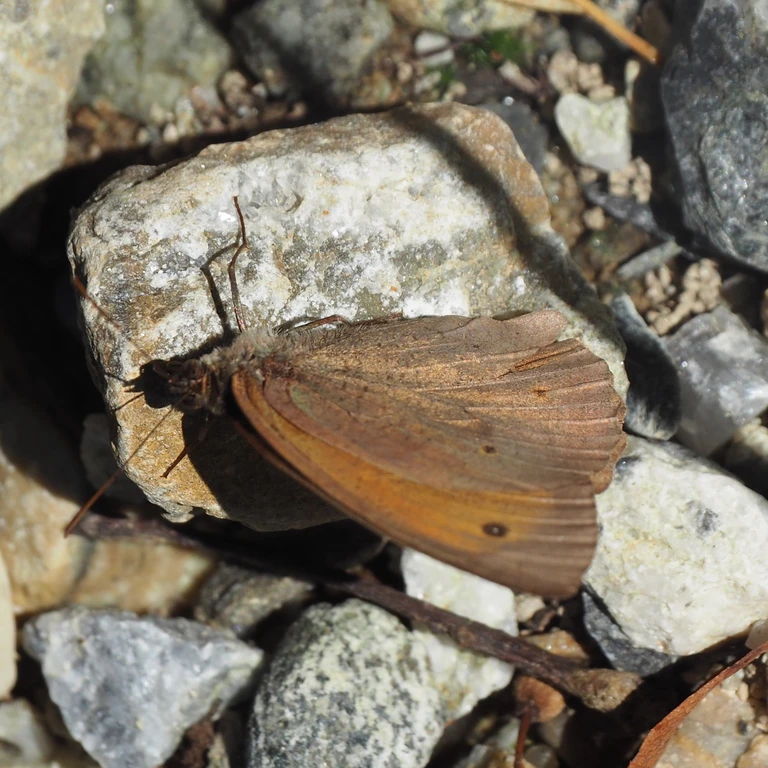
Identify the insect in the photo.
Maniola jurtina
